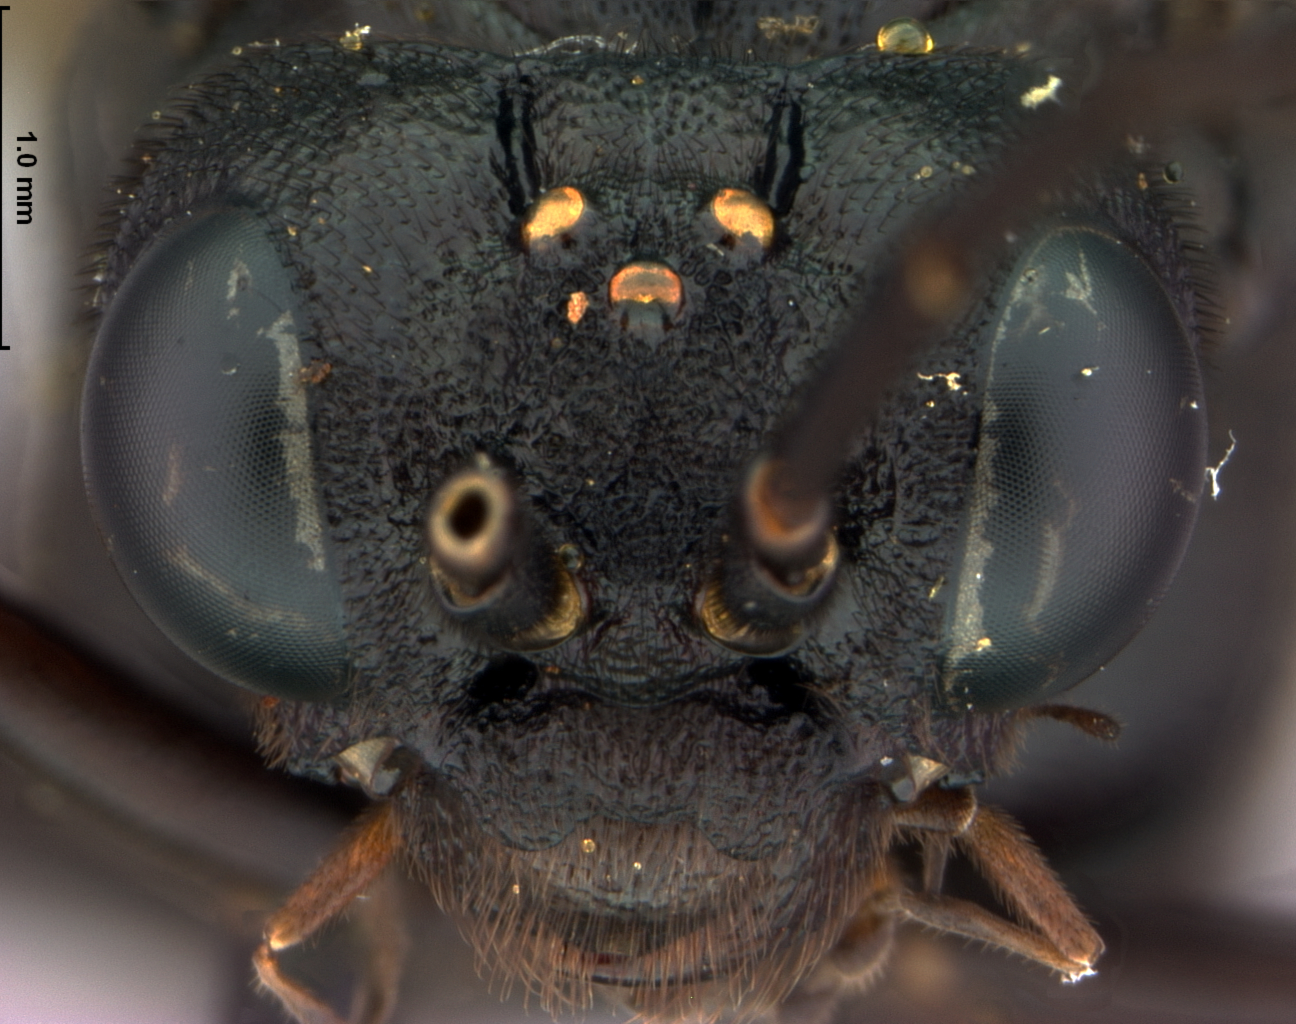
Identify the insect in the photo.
Lagium planifrons
